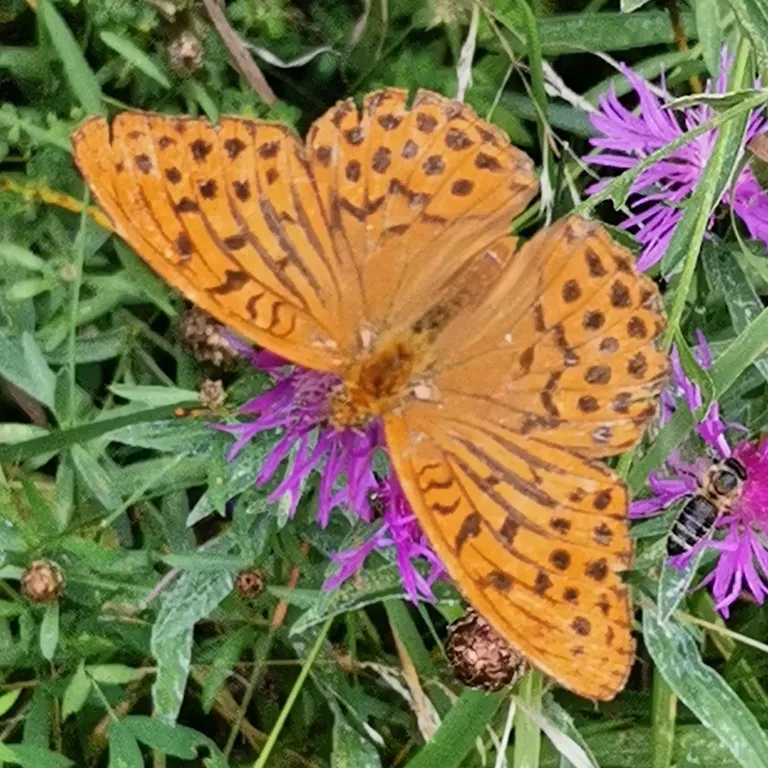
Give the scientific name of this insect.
Argynnis paphia
